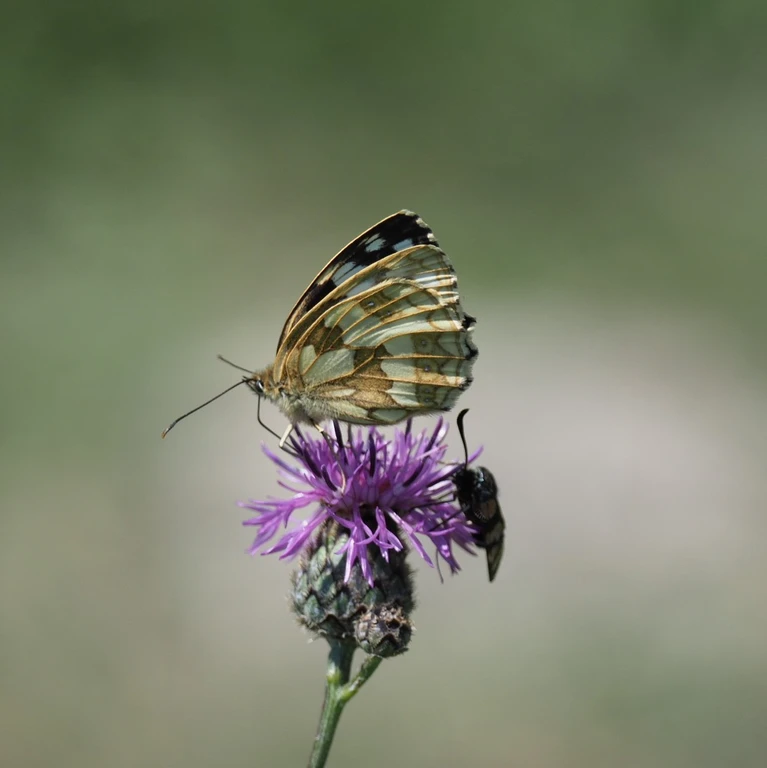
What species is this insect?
Melanargia galathea
